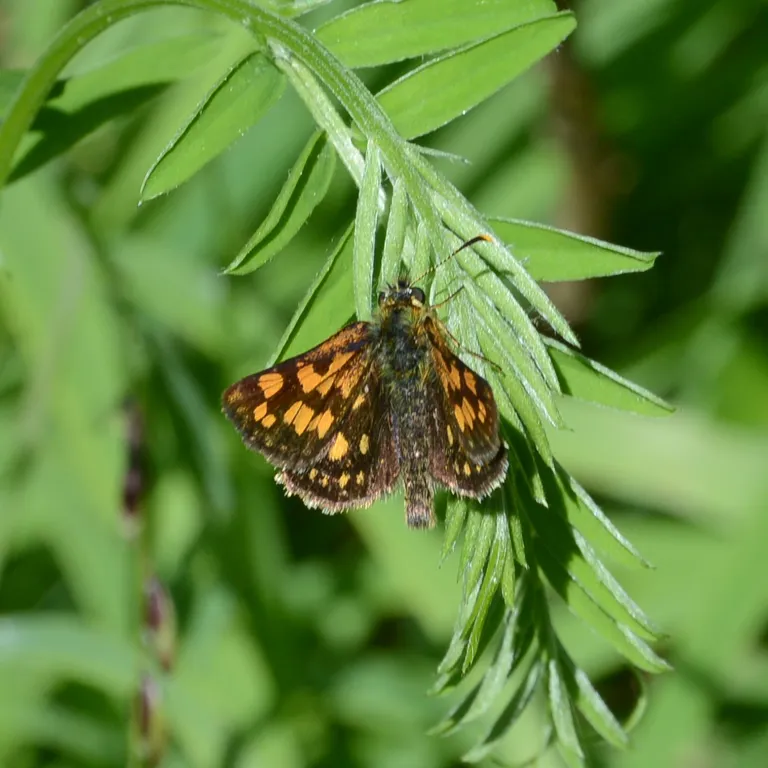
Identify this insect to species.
Carterocephalus palaemon
